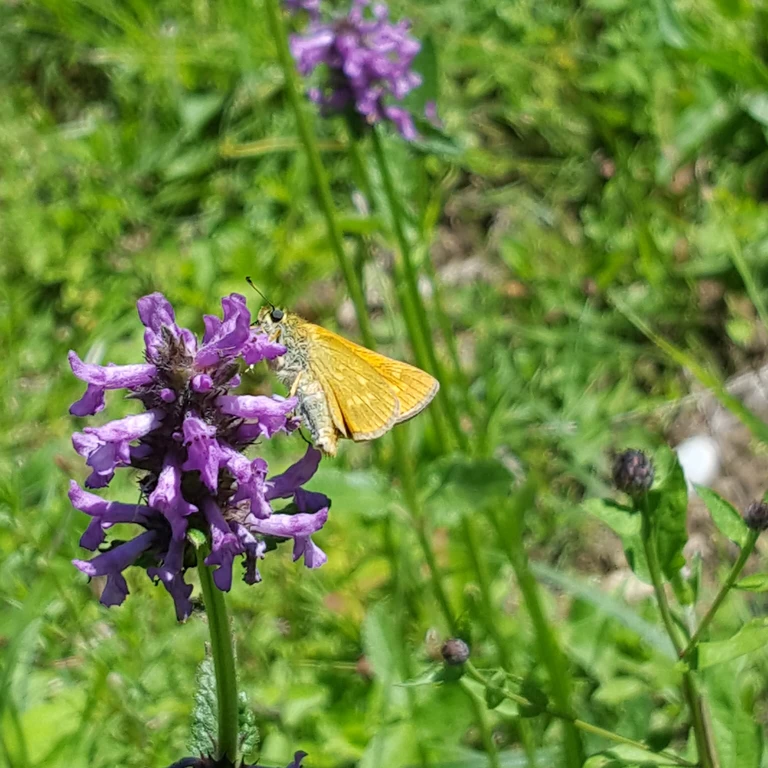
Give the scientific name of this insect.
Ochlodes sylvanus (also Ochlodes venata)
